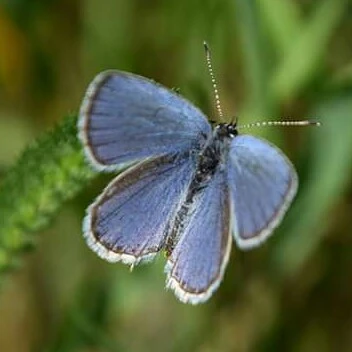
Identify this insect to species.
Cupido argiades (also Elkalyce argiades)
